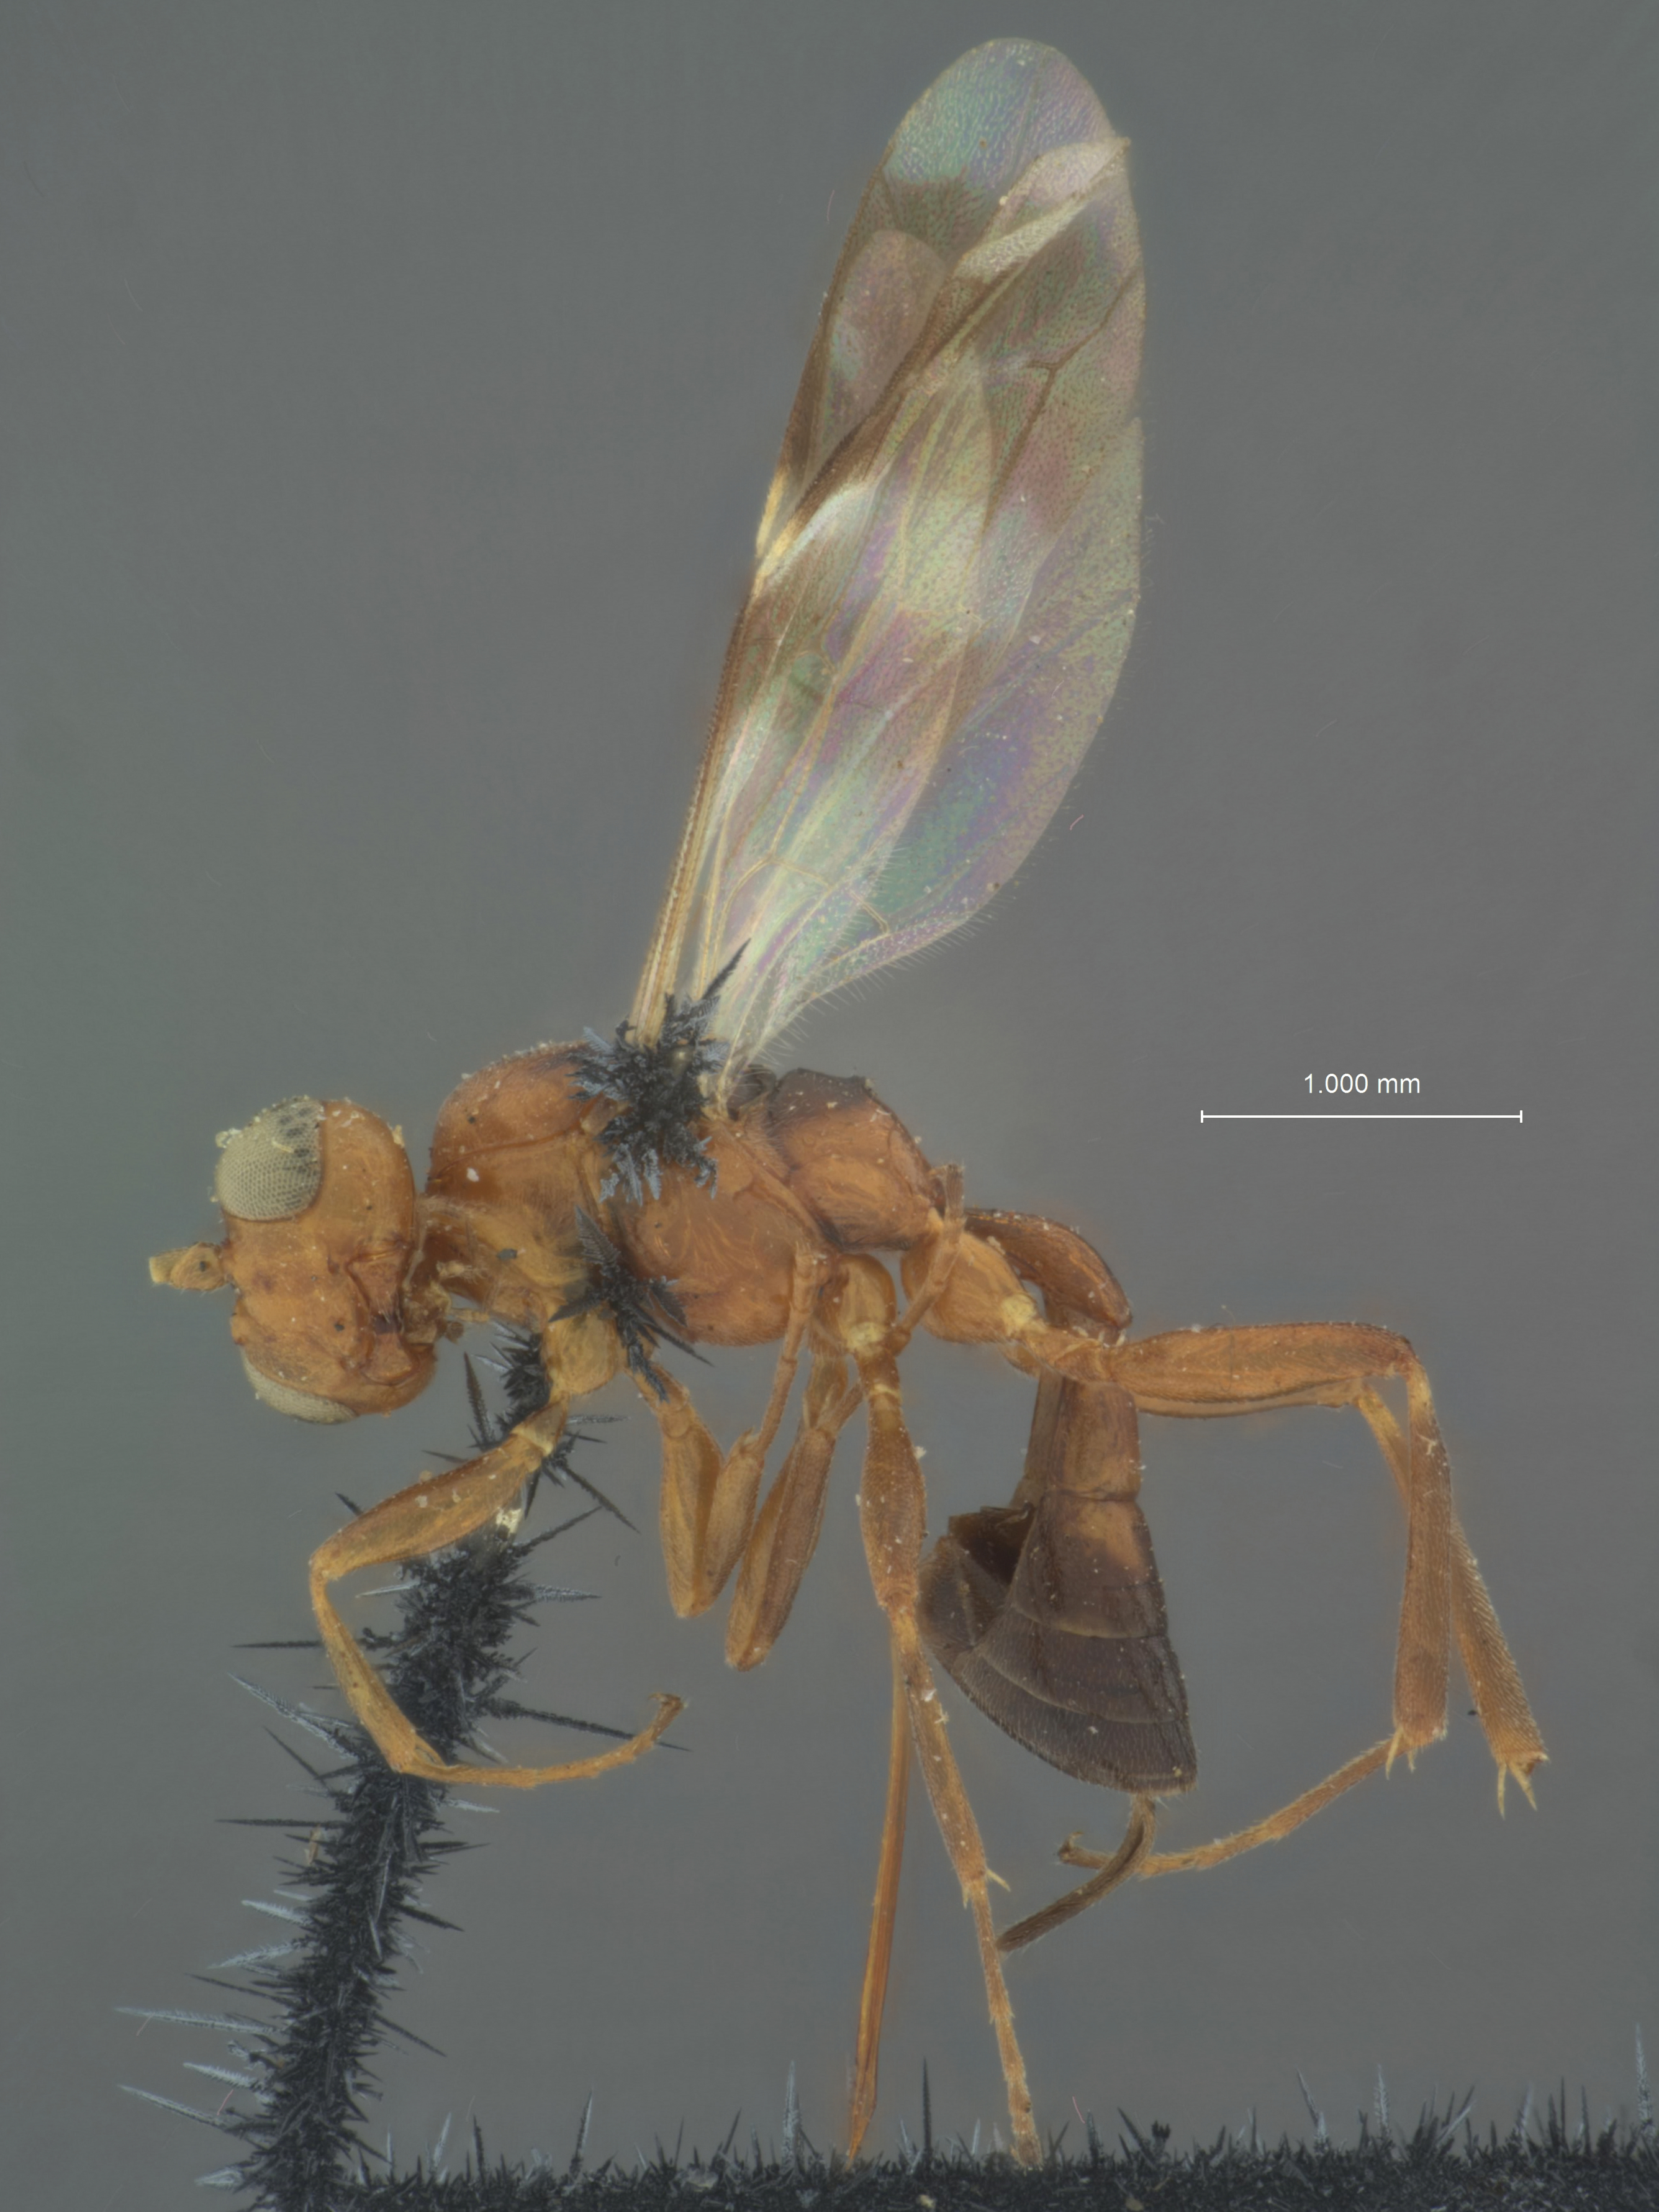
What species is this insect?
Otacustes periliti
